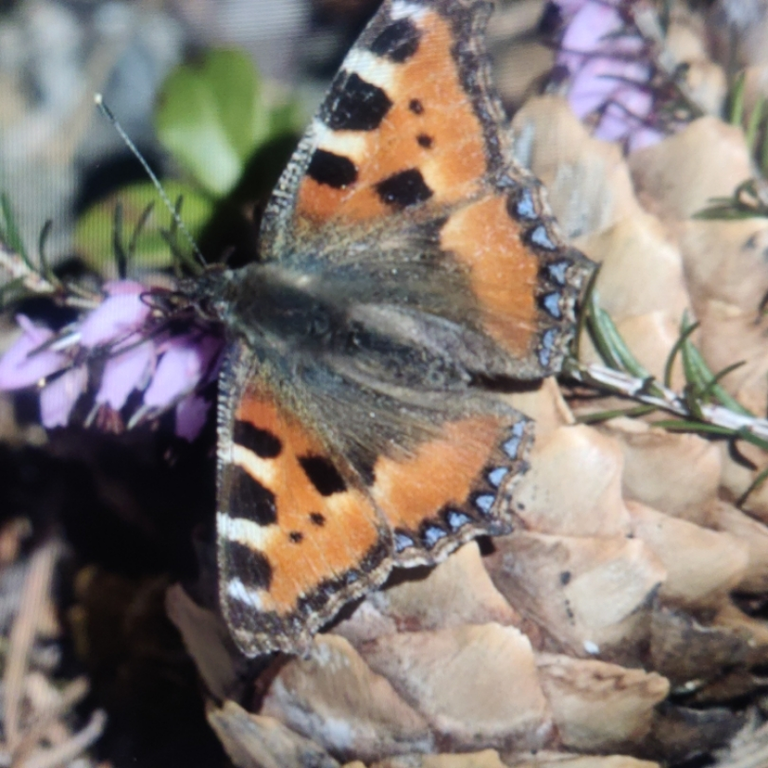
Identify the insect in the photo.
Aglais urticae
